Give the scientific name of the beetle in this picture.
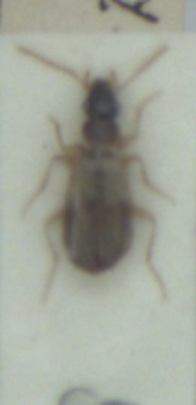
Philorhizus notatus
